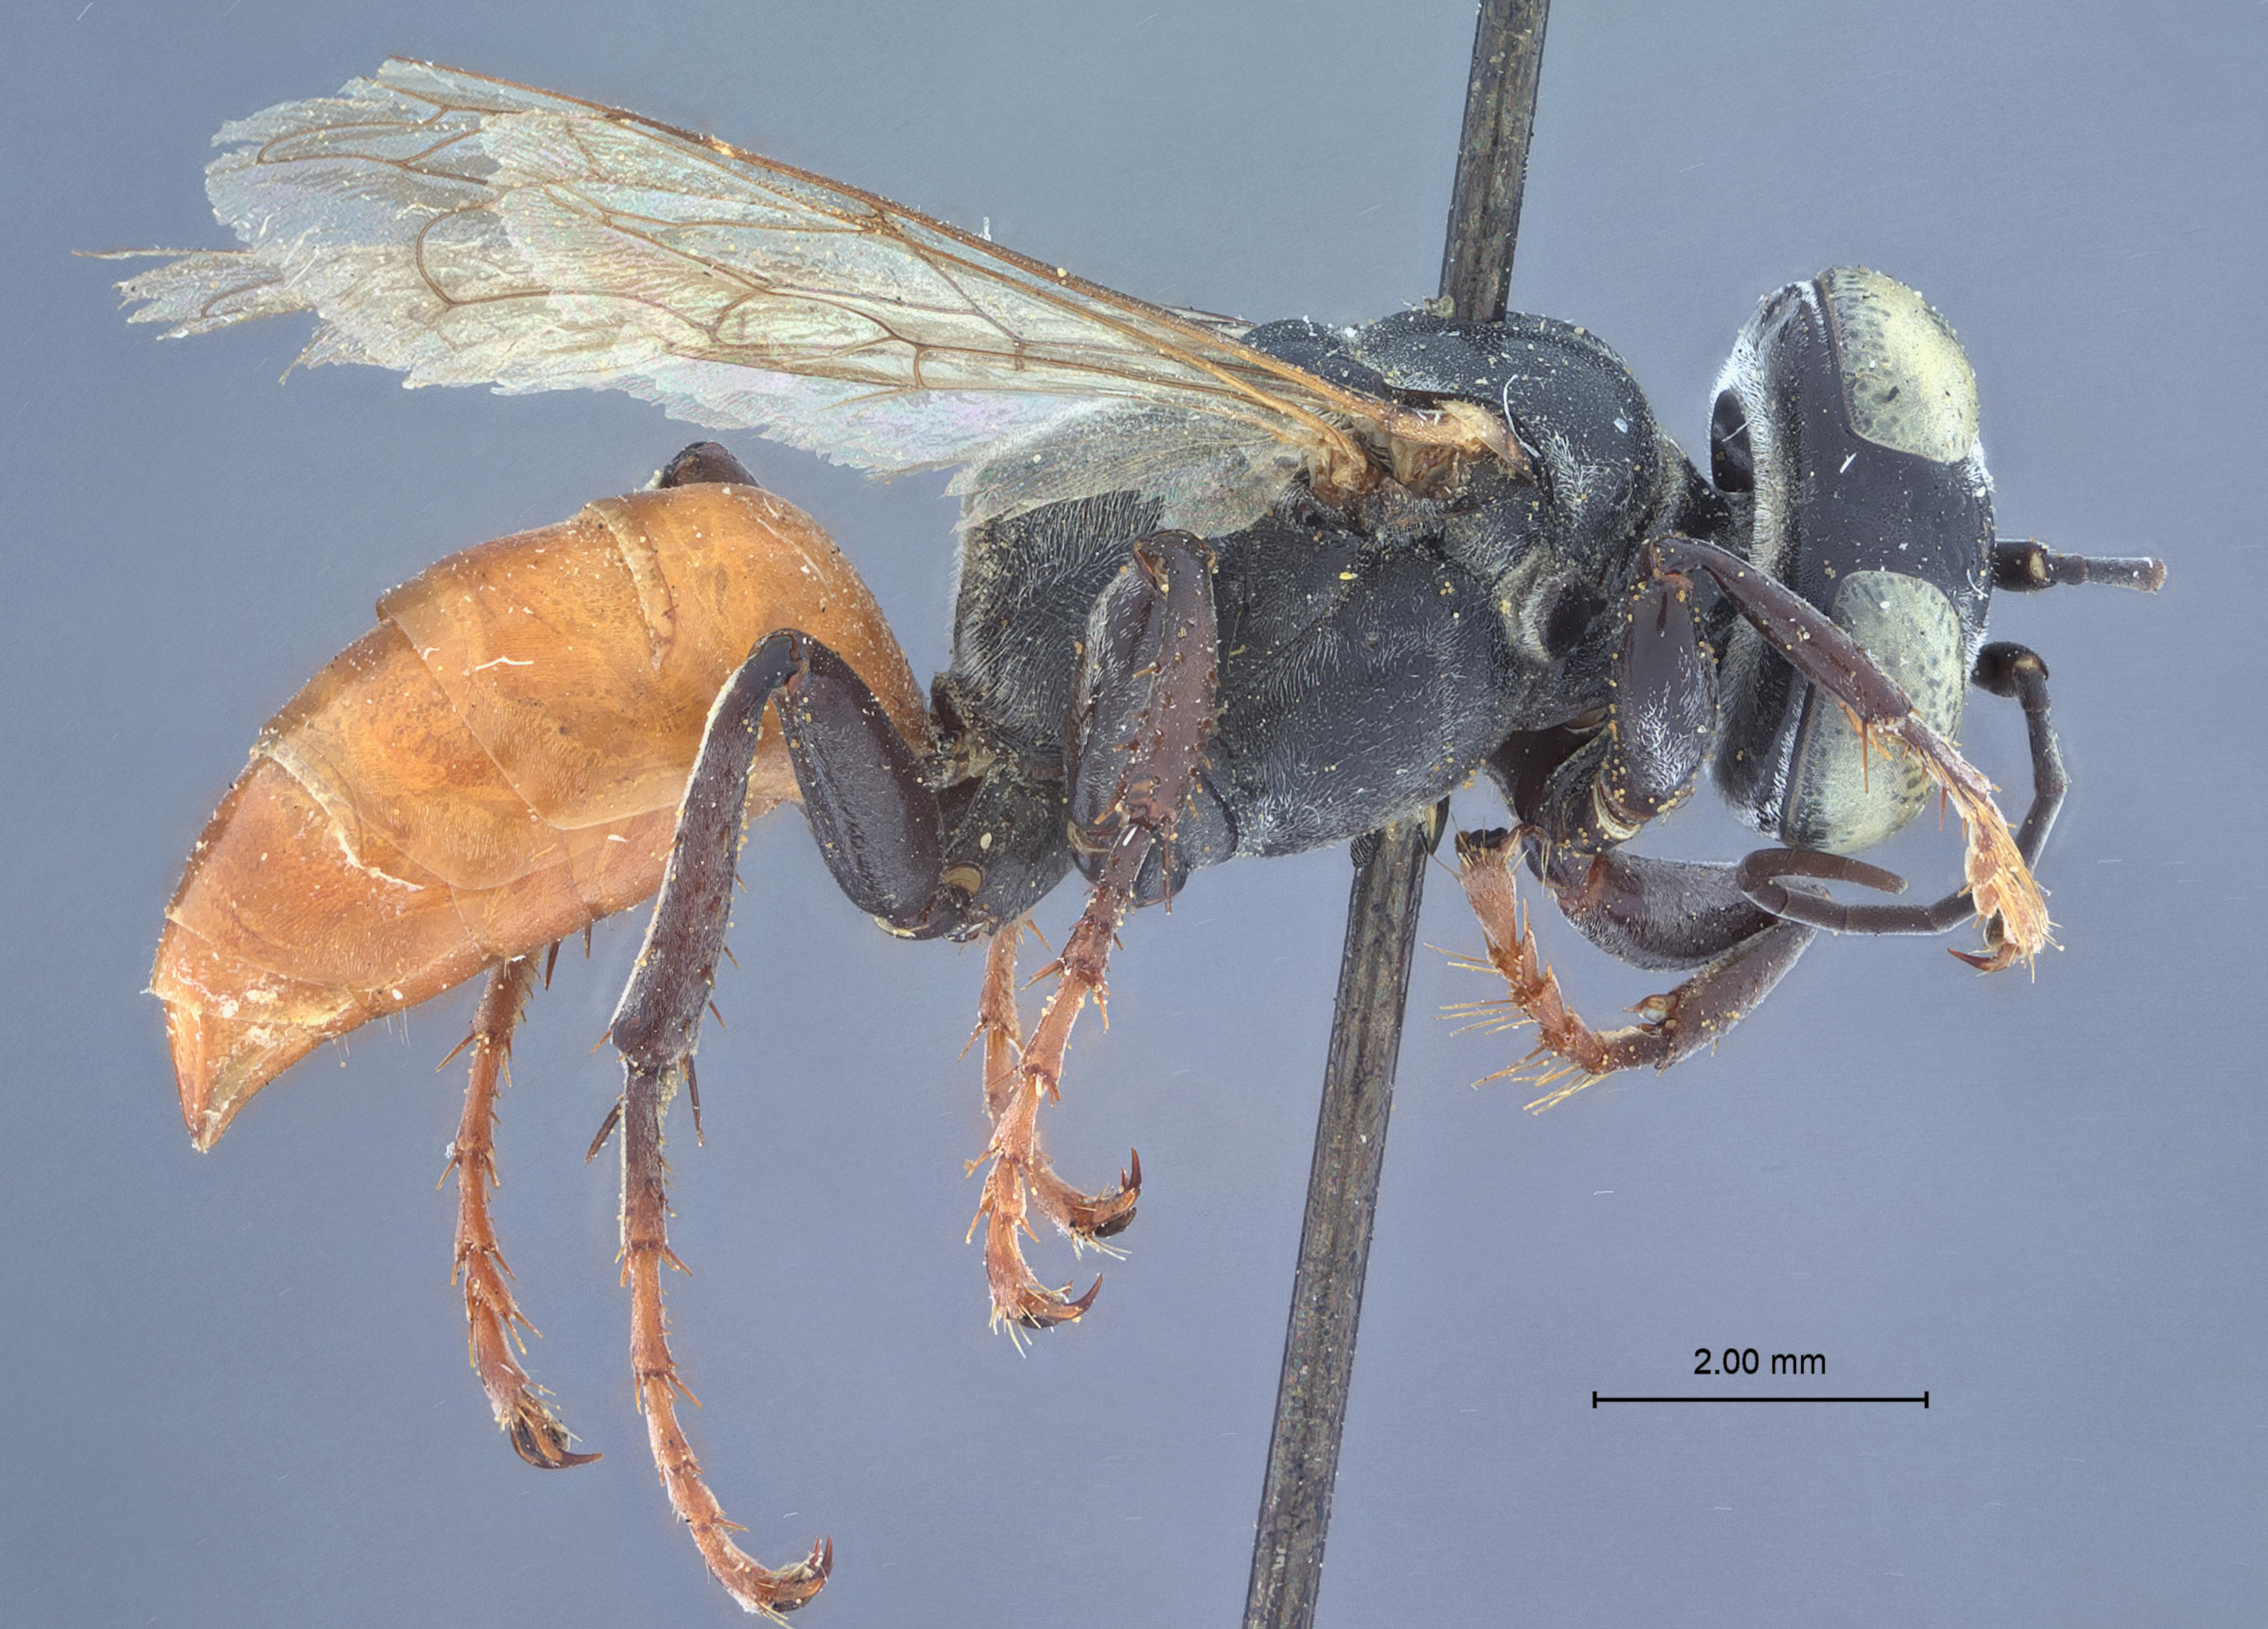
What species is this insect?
Tachysphex gillettei
